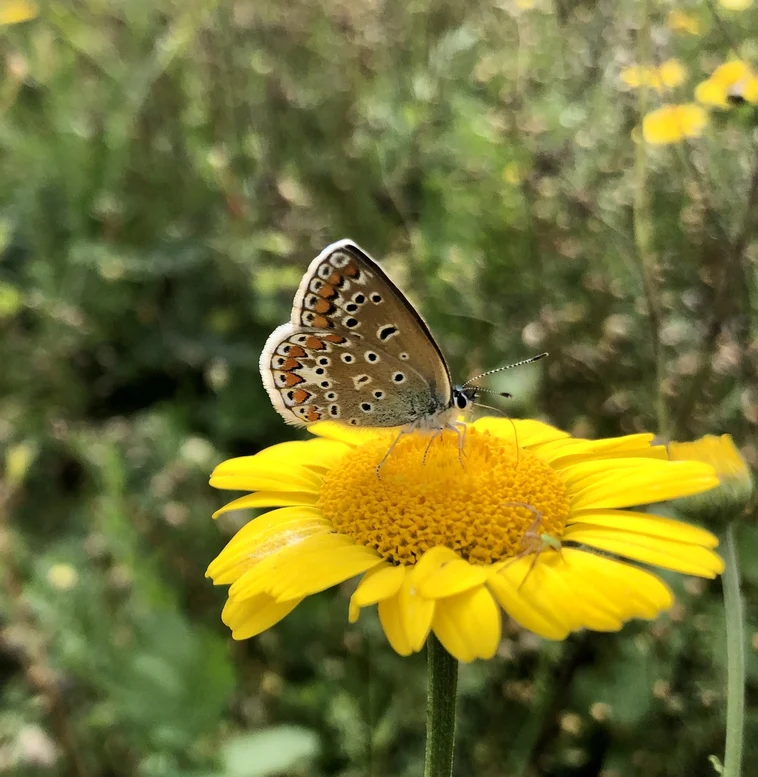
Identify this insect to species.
Polyommatus icarus
